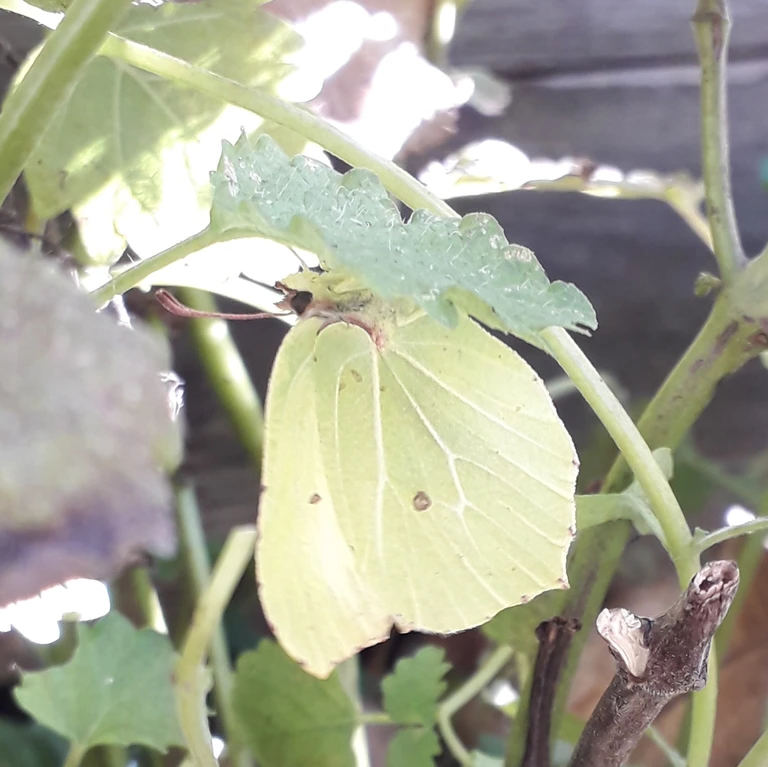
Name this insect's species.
Gonepteryx rhamni
